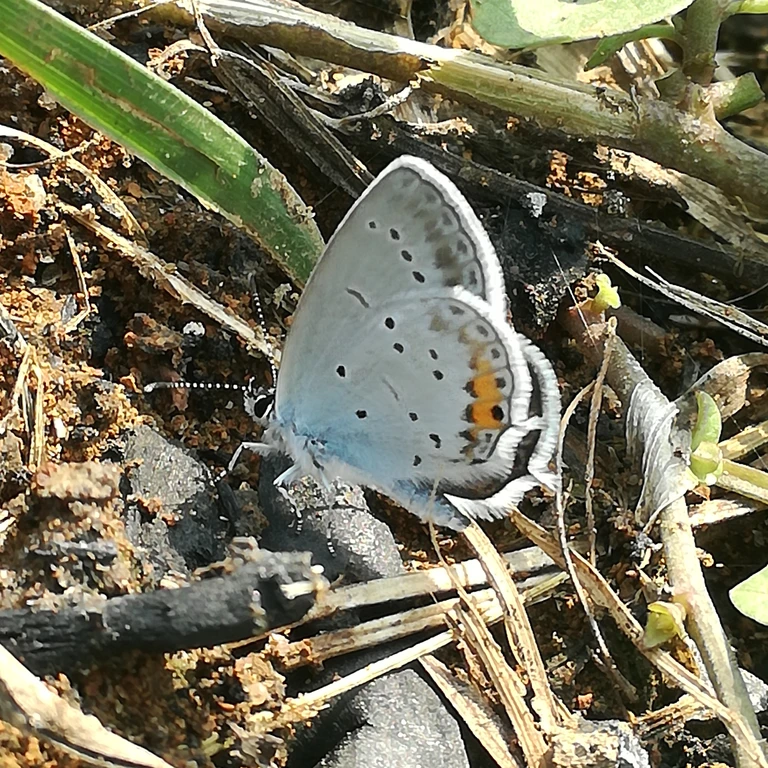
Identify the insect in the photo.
Cupido argiades (also Elkalyce argiades)
